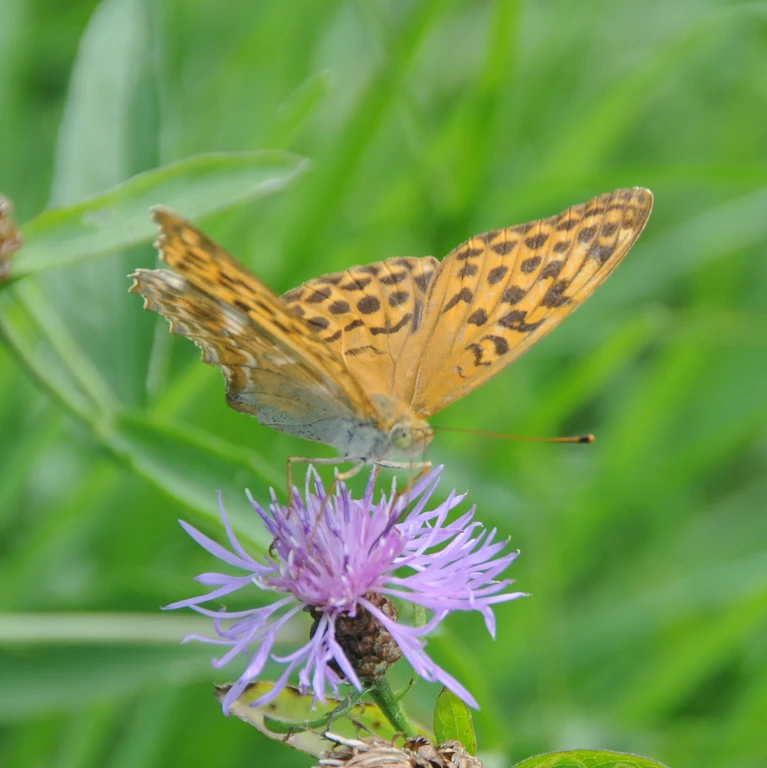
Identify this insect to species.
Argynnis paphia
